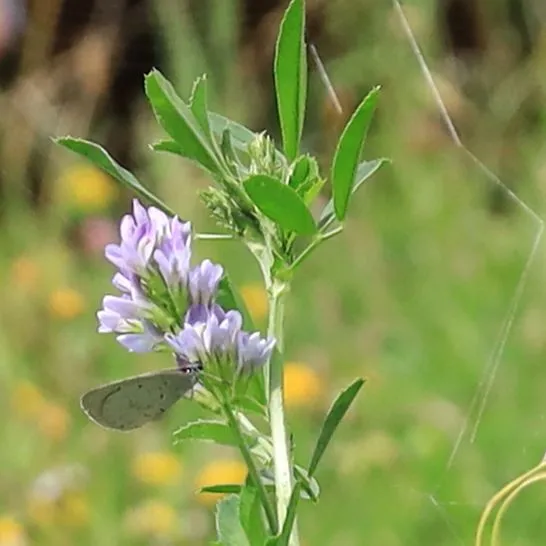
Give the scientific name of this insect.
Celastrina argiolus
